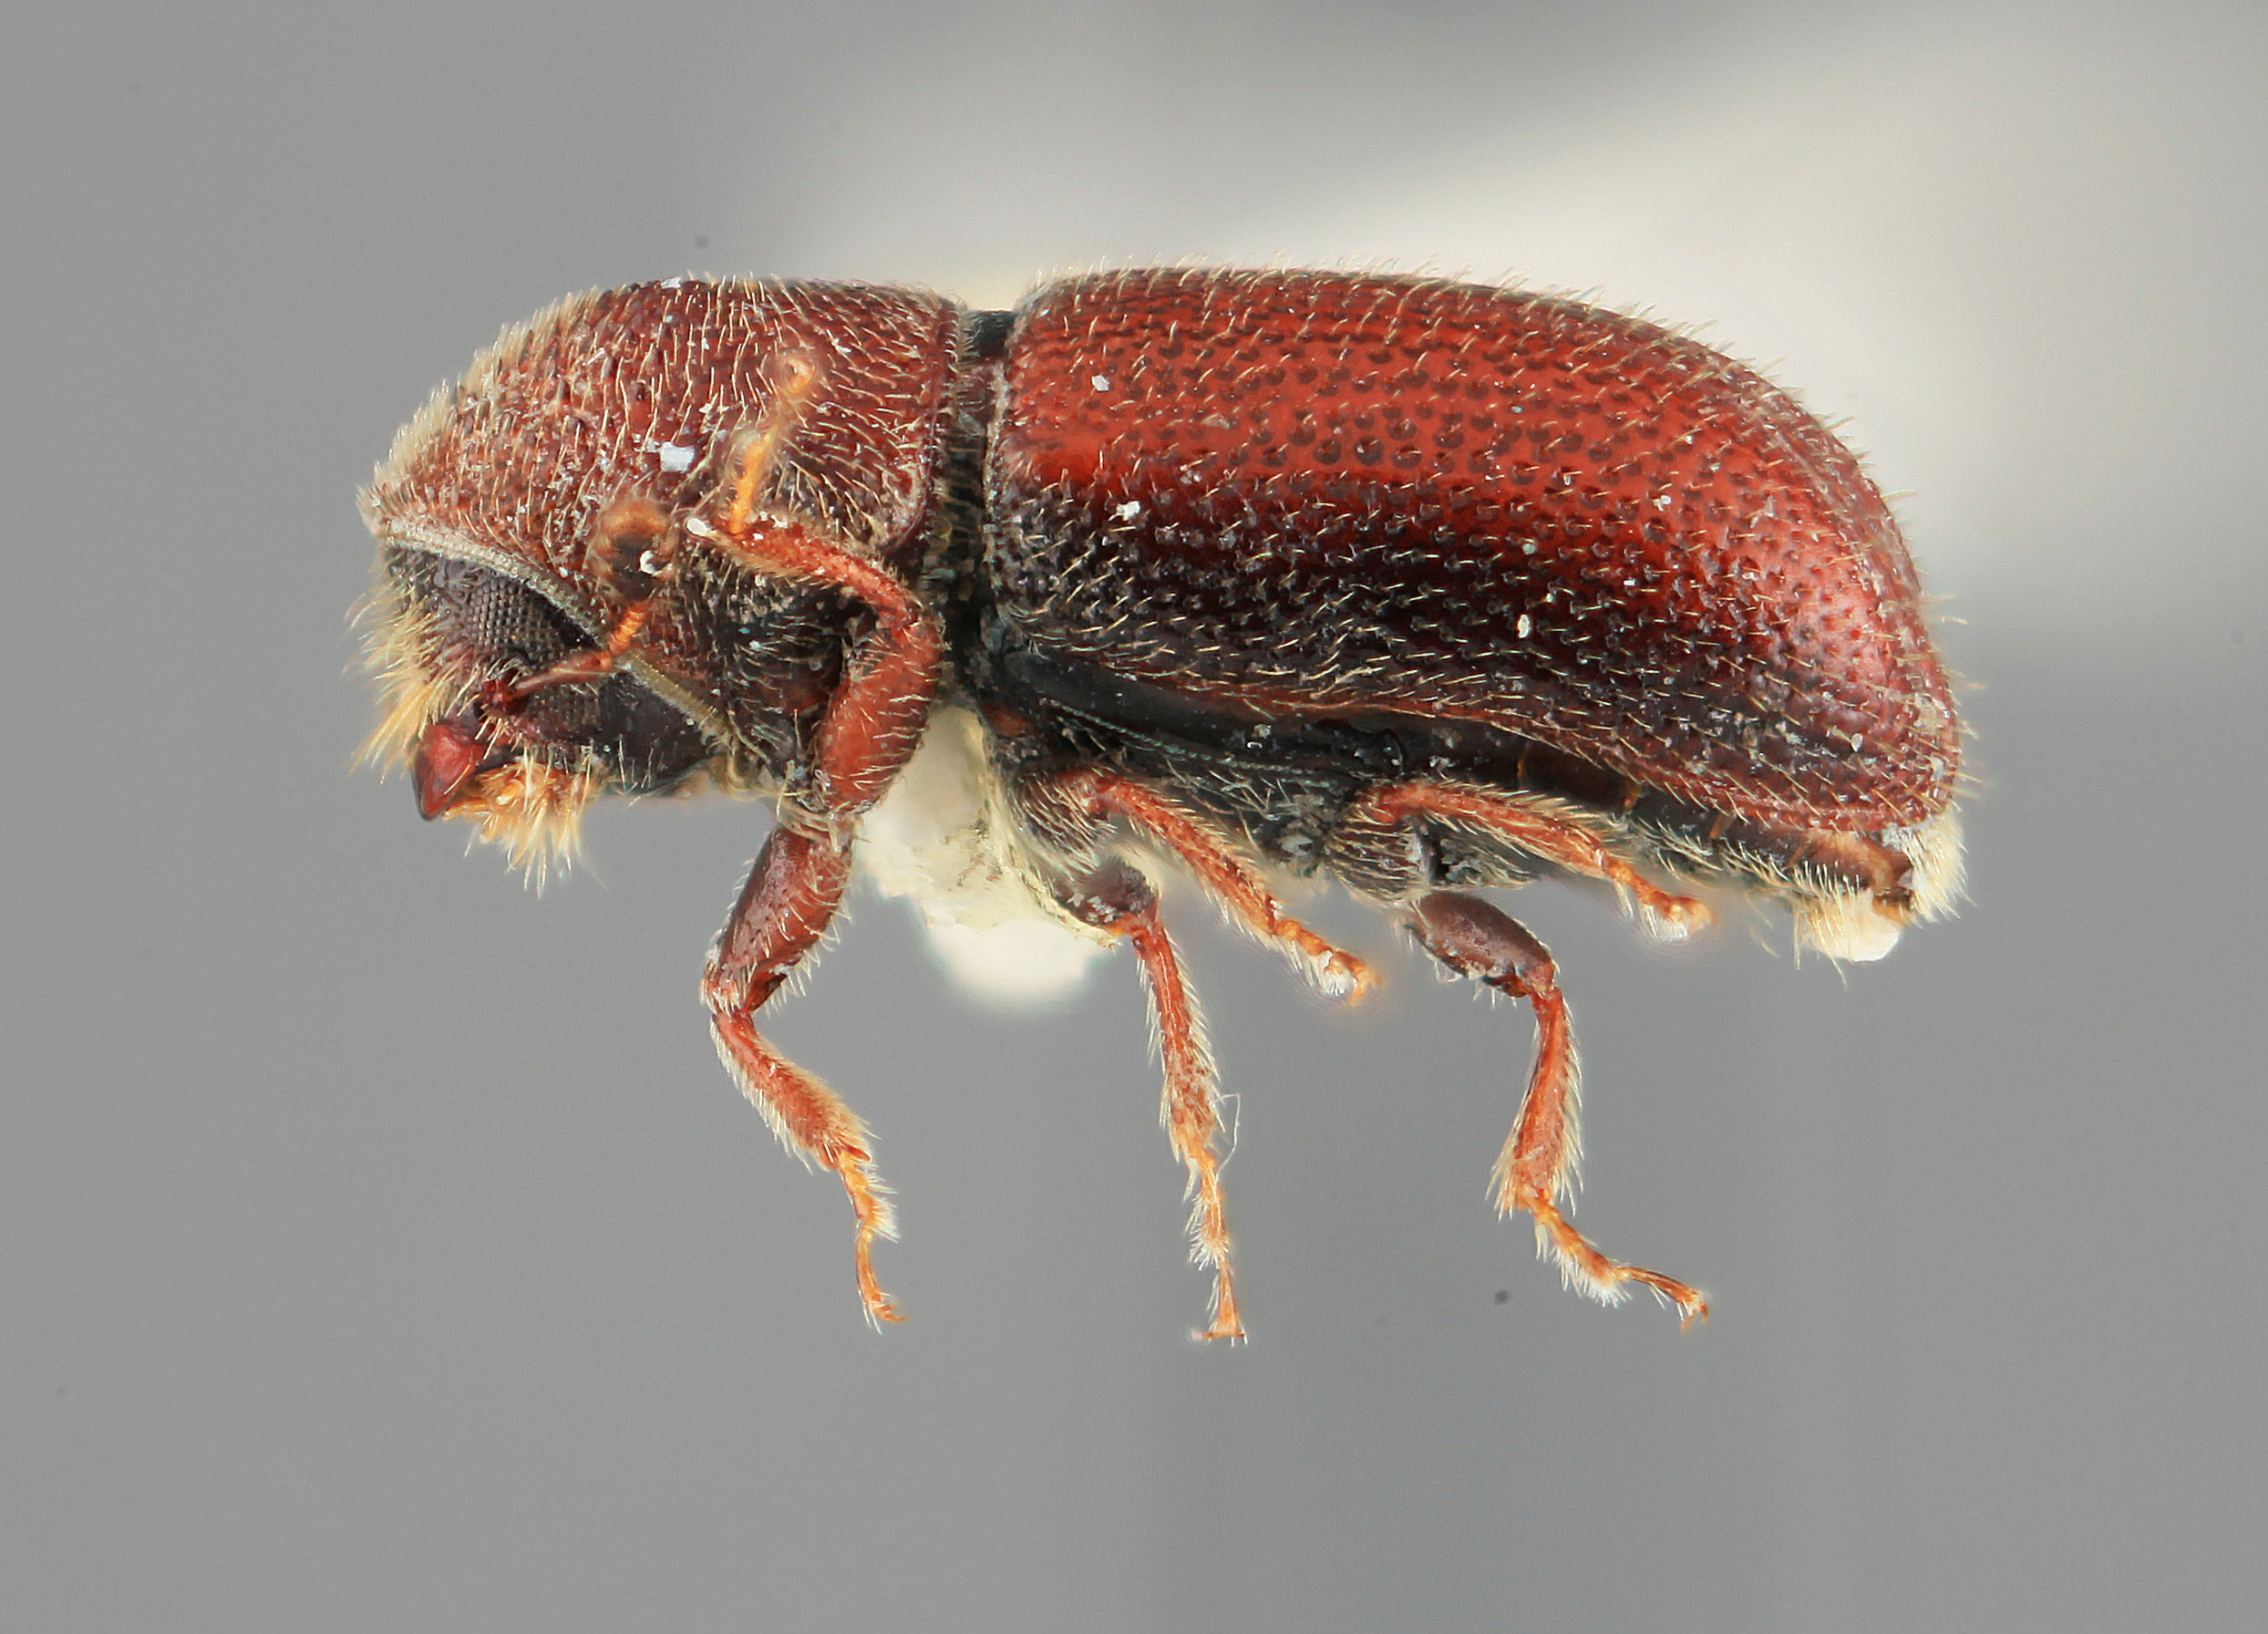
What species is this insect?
Pityophthorus aciculatus
